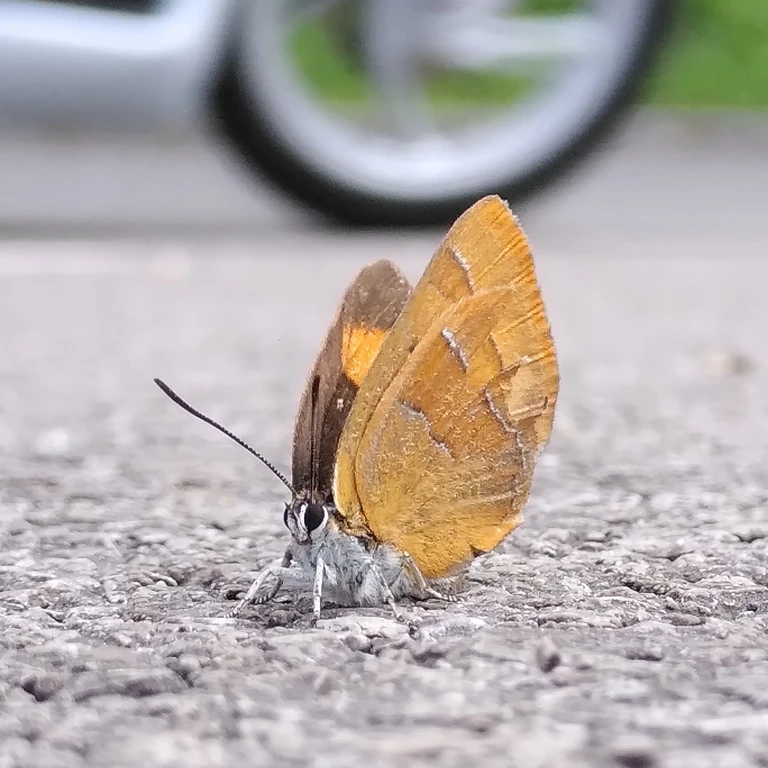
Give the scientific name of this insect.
Thecla betulae
